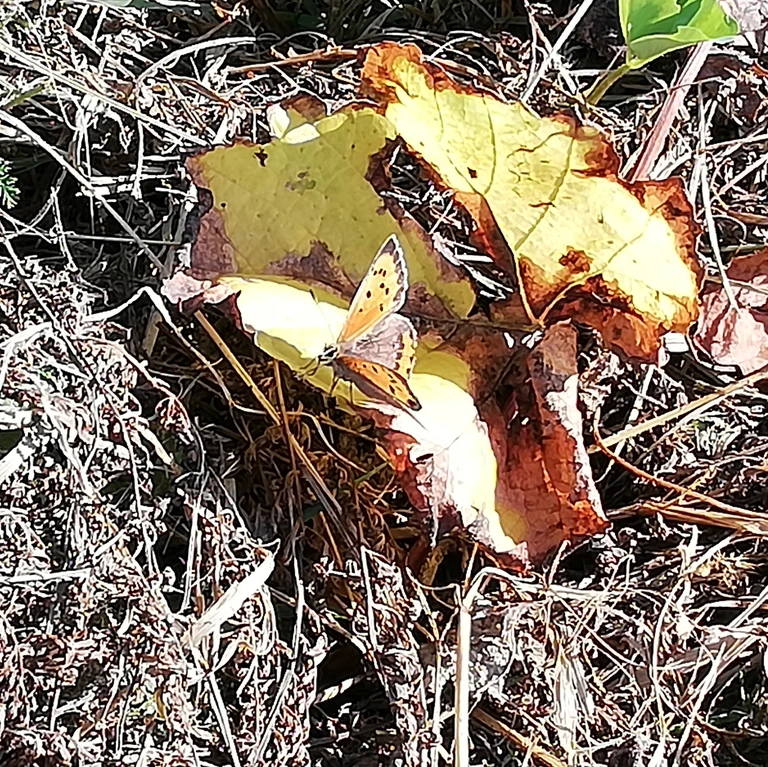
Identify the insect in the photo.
Lycaena phlaeas
